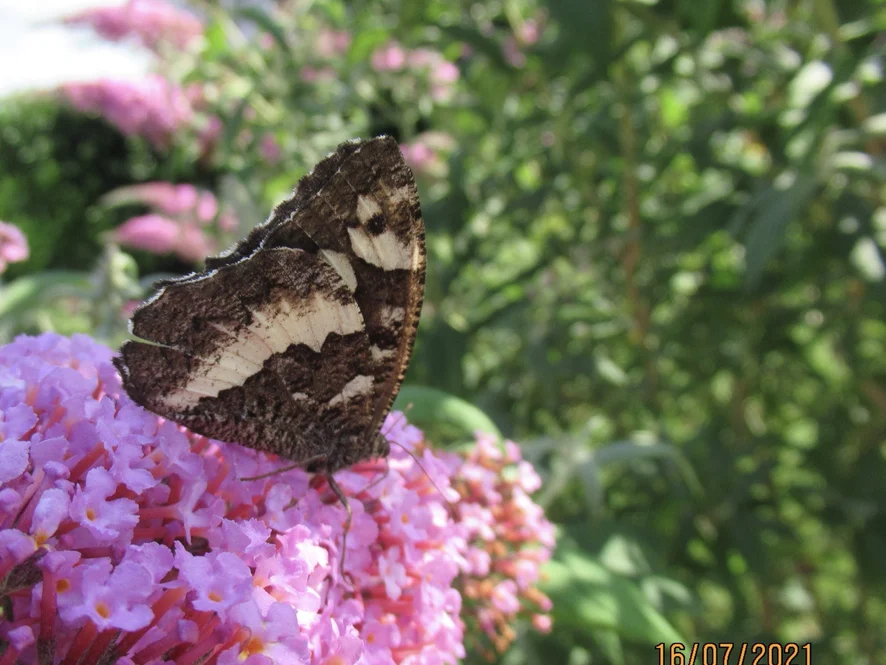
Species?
Brintesia circe
